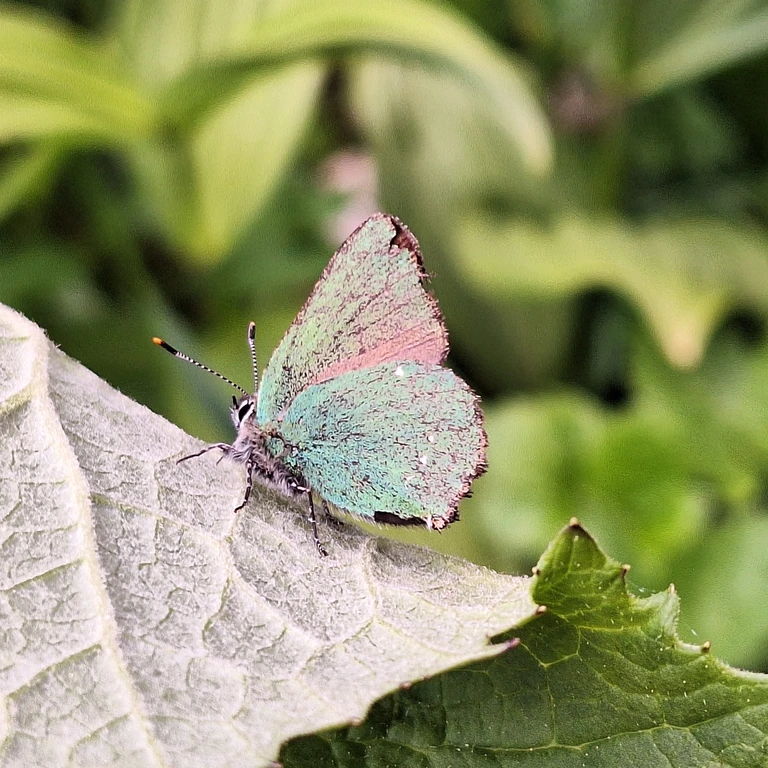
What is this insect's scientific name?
Callophrys rubi
